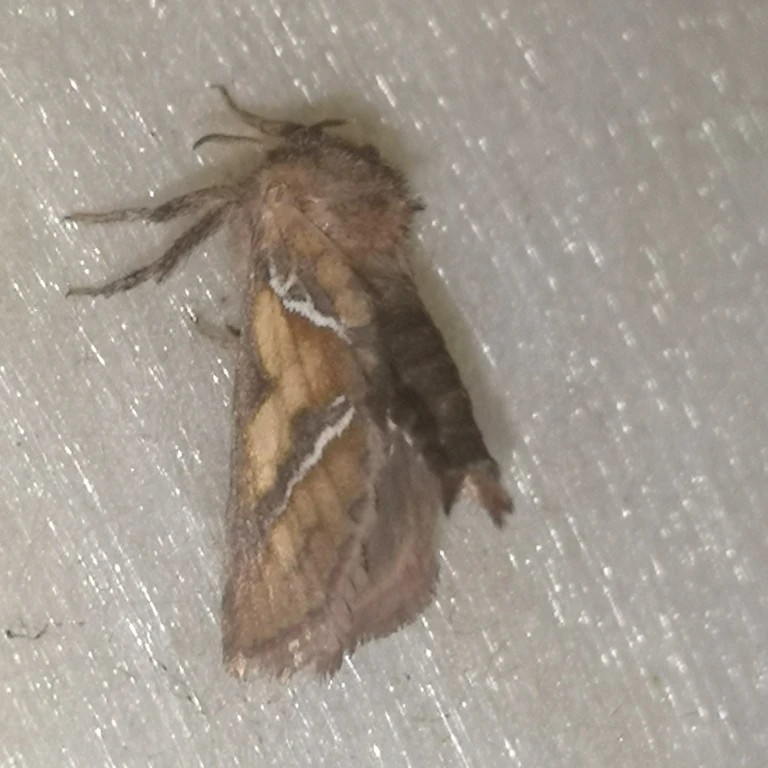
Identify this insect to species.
Triodia sylvina
